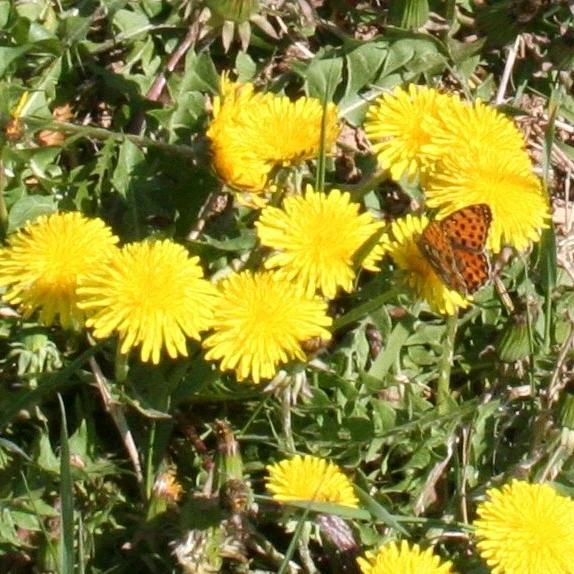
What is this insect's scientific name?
Issoria lathonia
